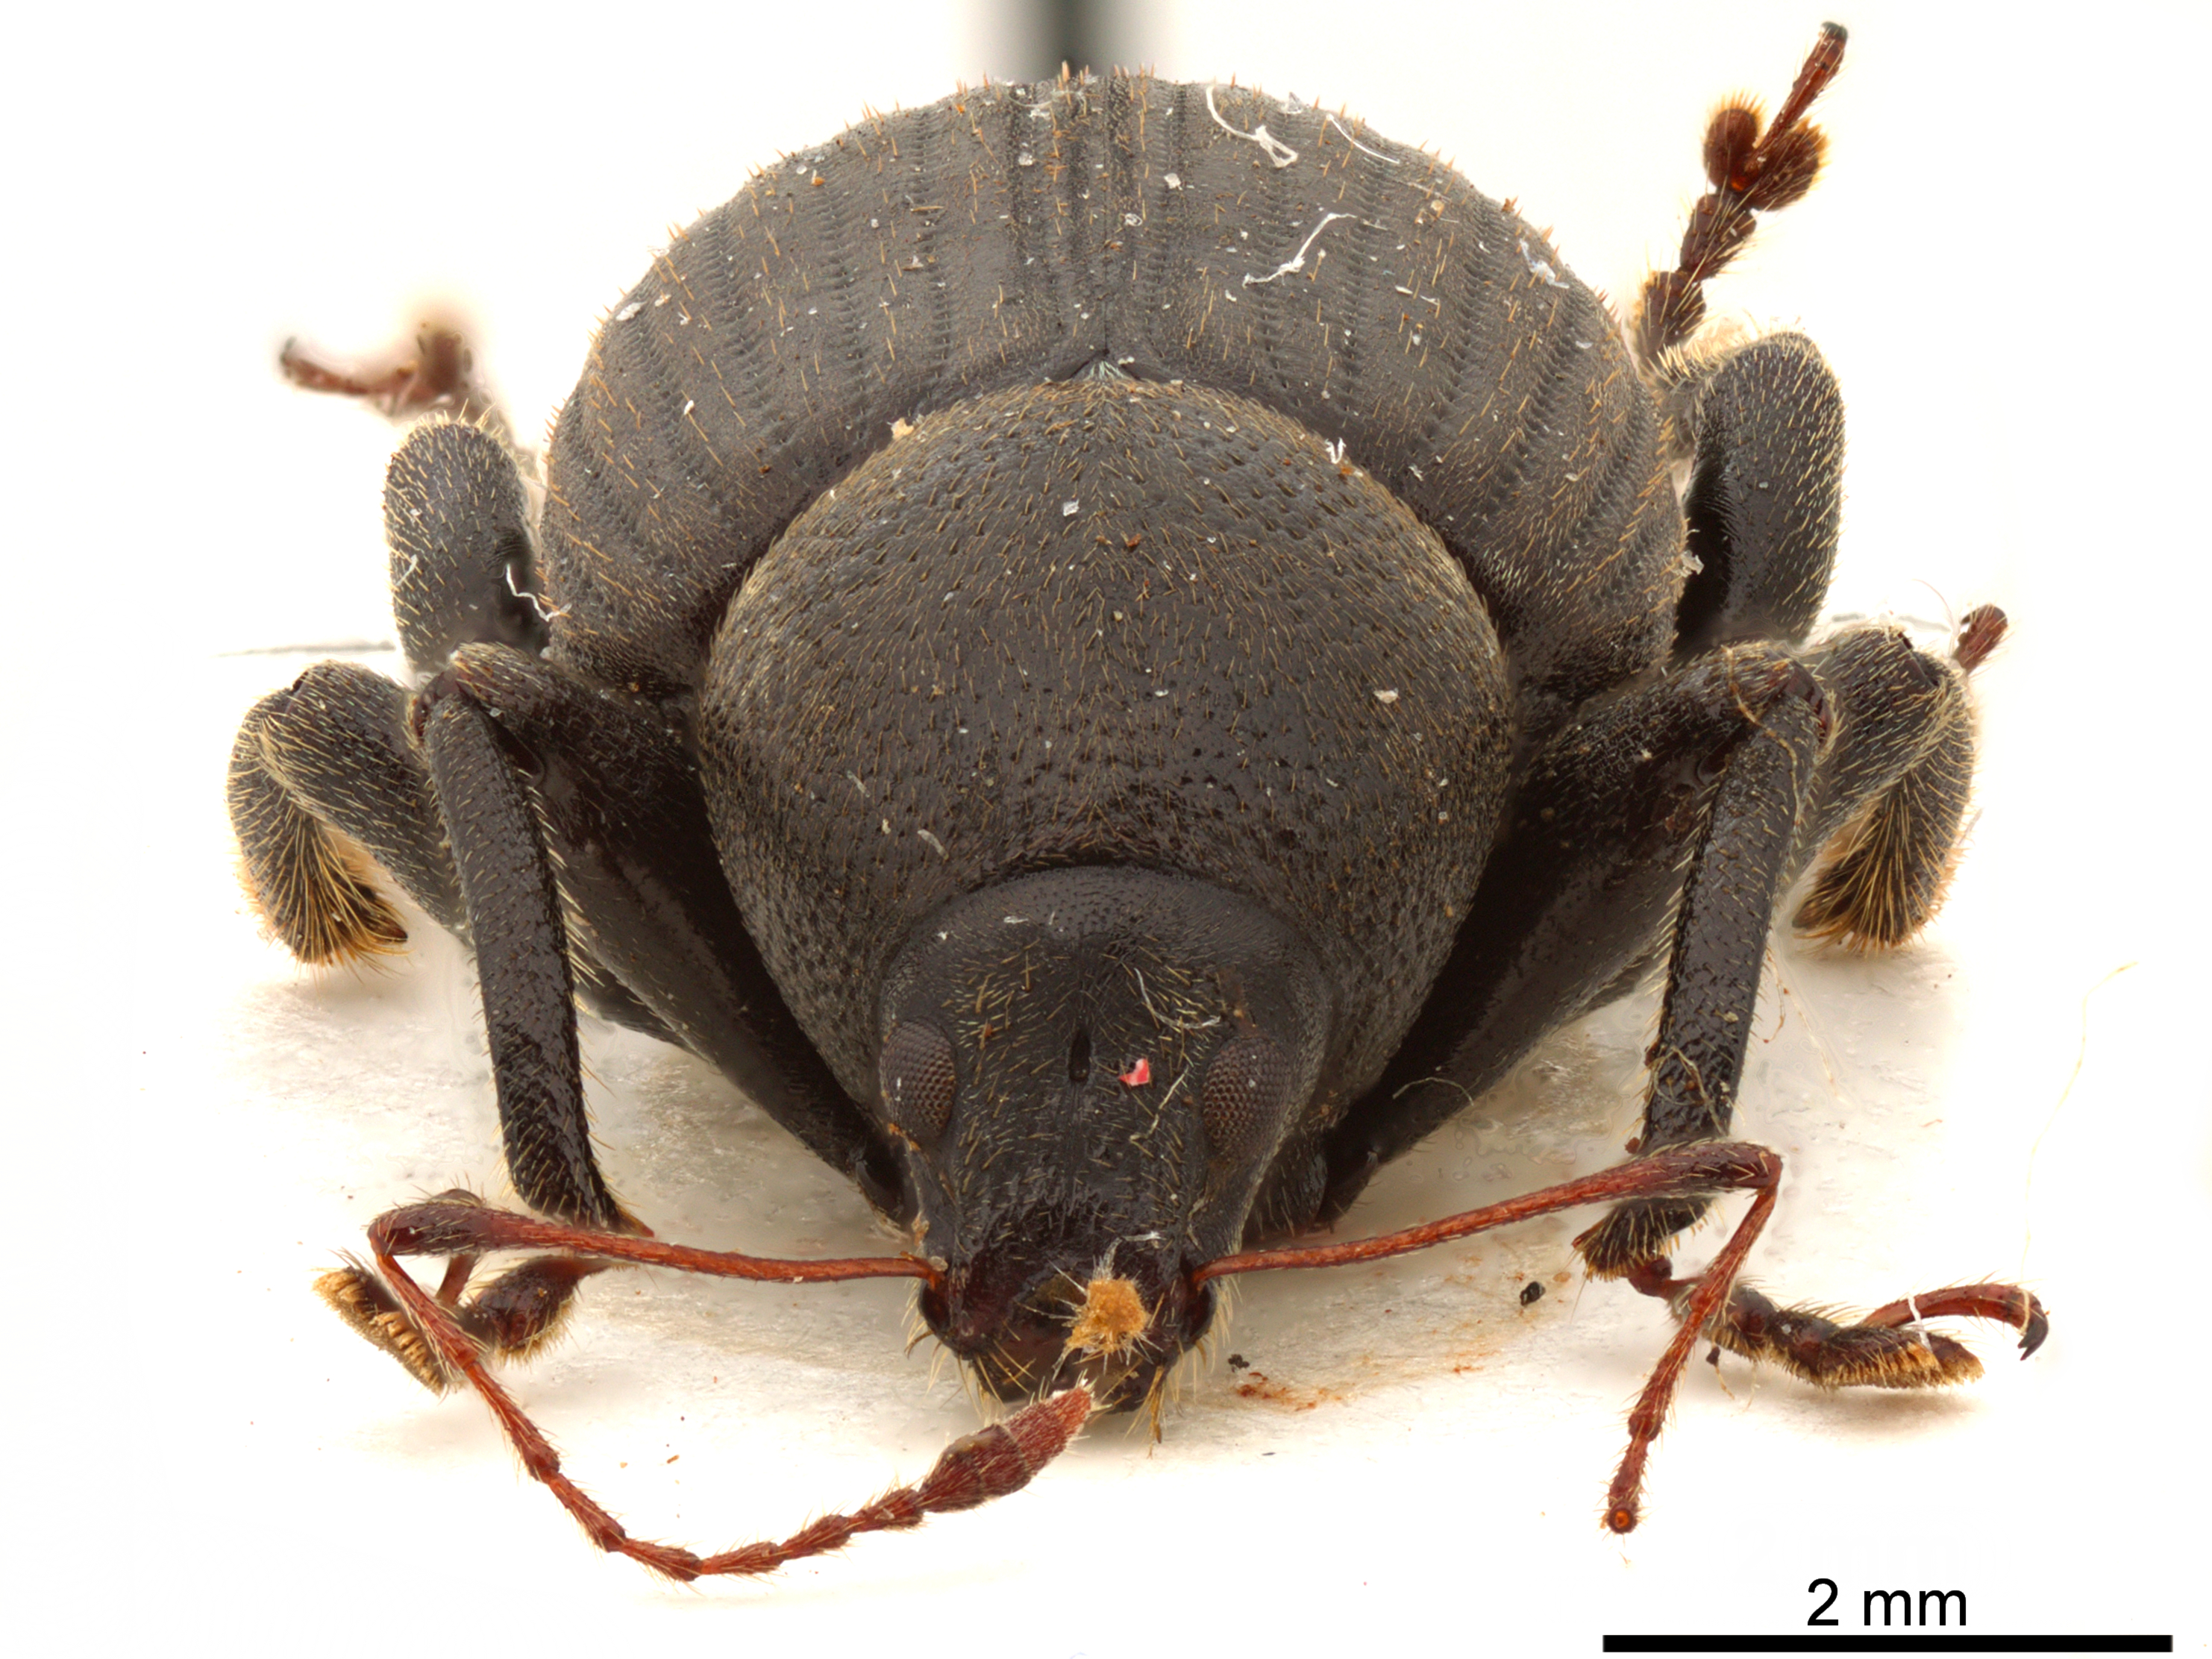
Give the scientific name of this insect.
Laparocerus morio
